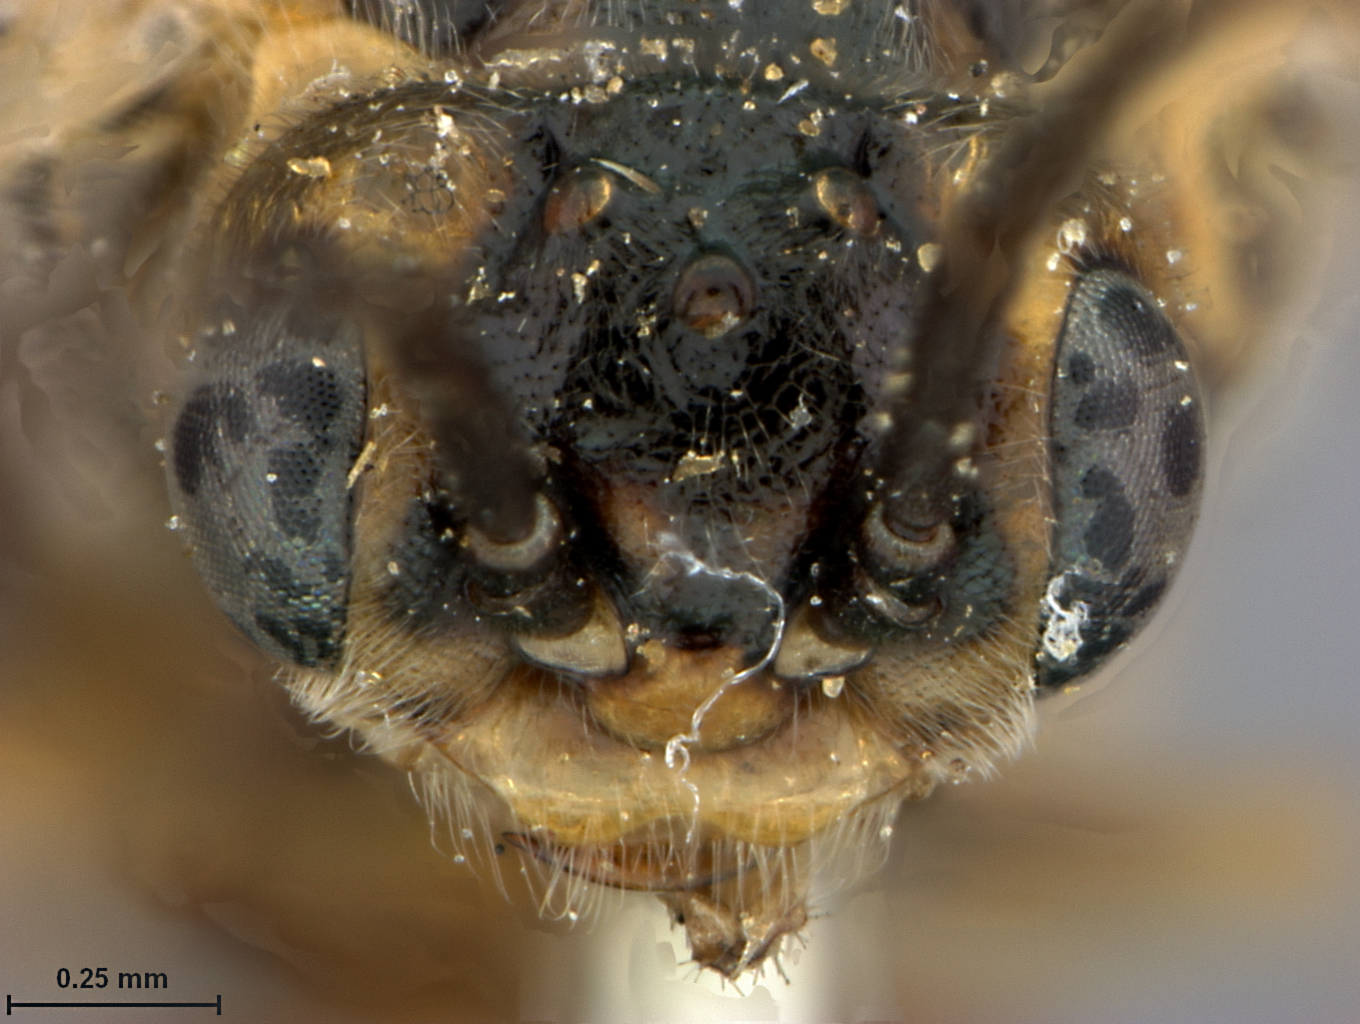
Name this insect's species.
Pontania peninsularis
